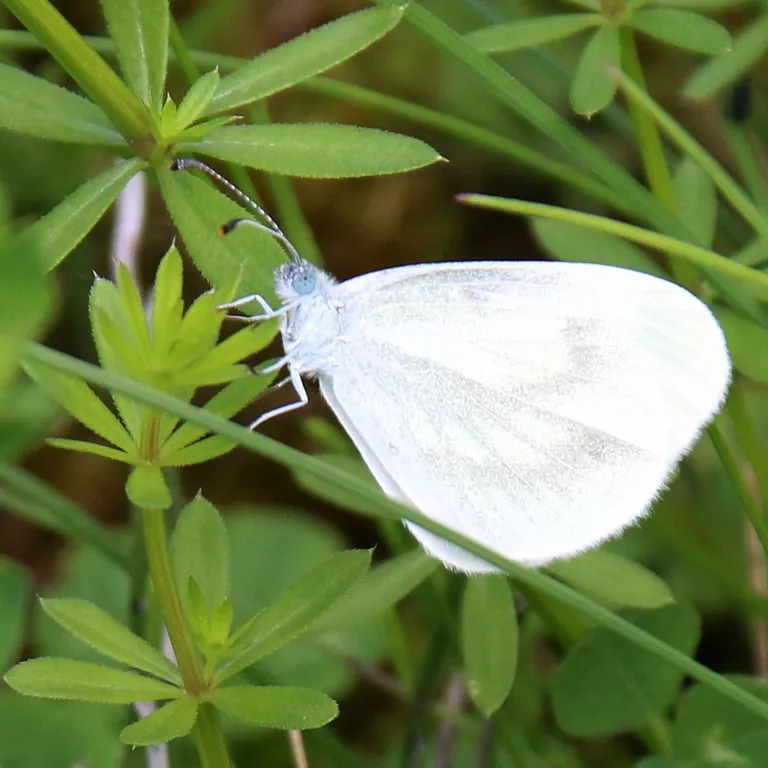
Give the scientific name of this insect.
Leptidea sinapis/juvernica
